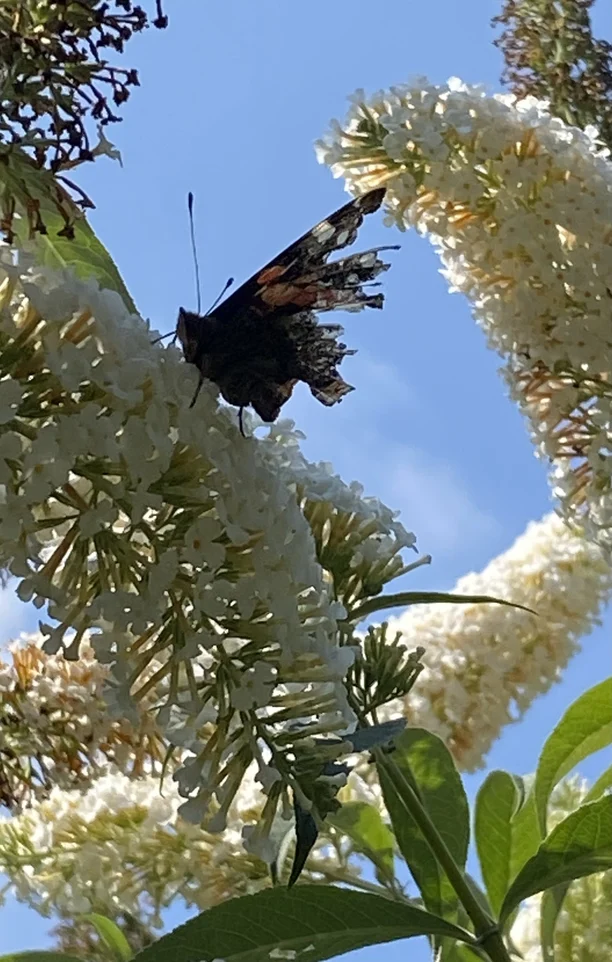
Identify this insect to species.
Vanessa atalanta
